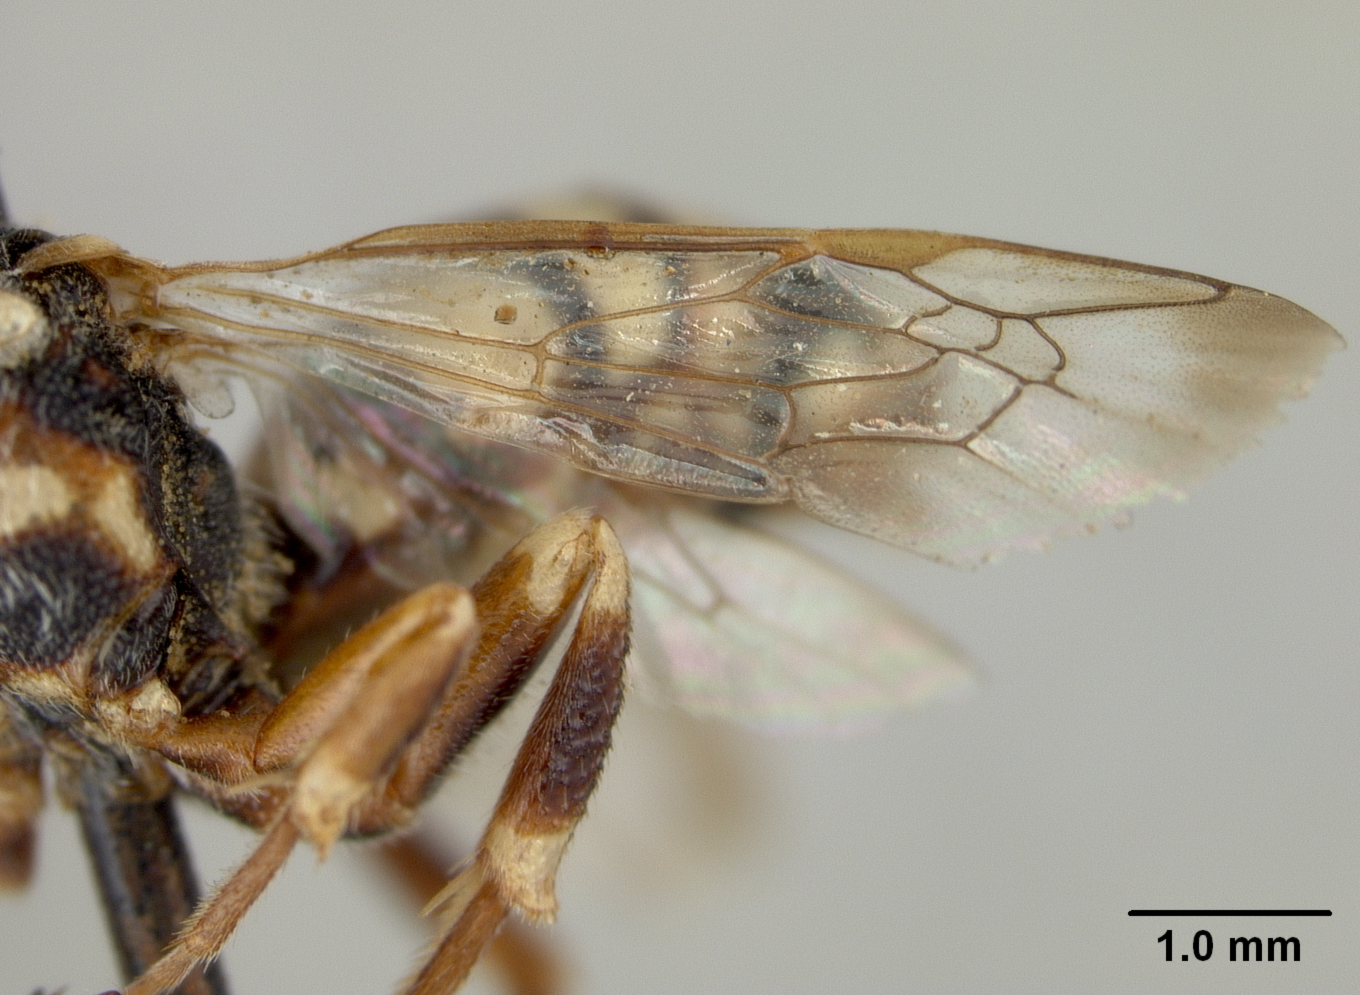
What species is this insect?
Nomada jennei
